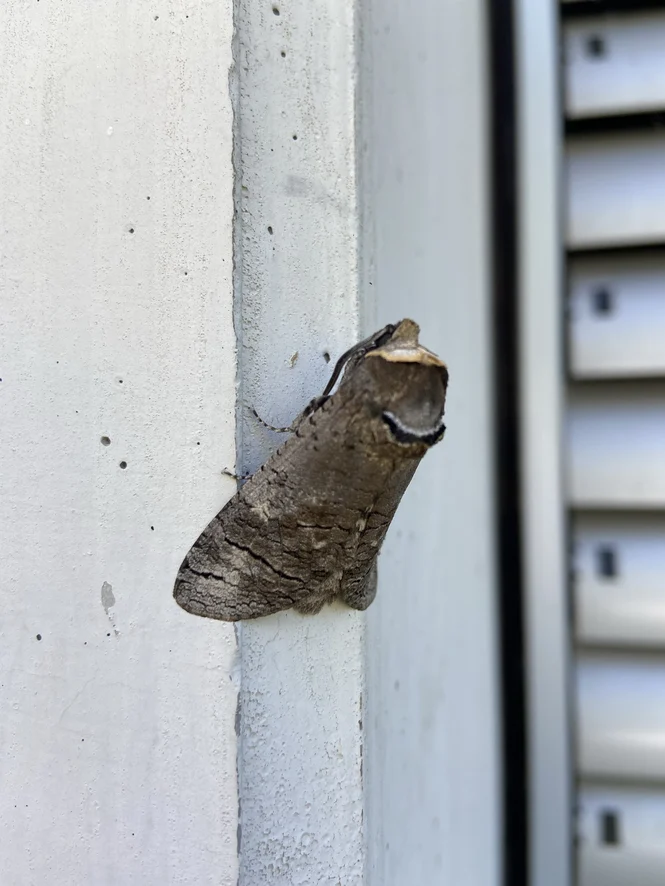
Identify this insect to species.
Cossus cossus
